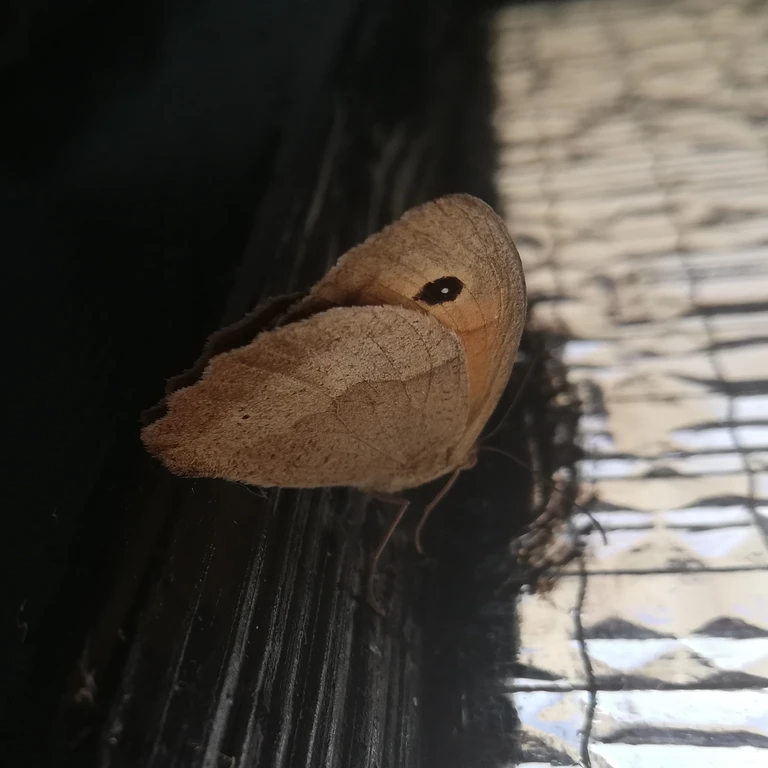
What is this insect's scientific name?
Maniola jurtina
